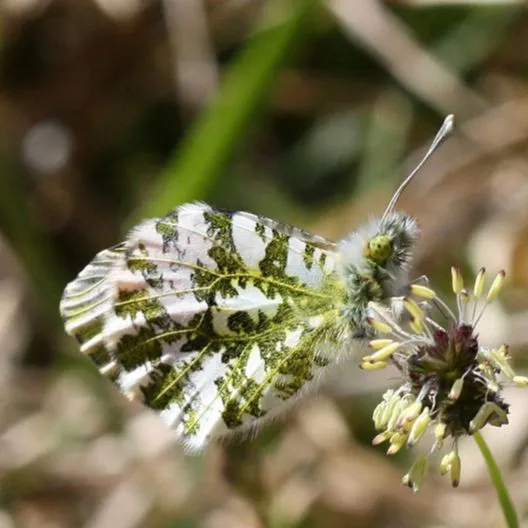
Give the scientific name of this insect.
Anthocharis cardamines
